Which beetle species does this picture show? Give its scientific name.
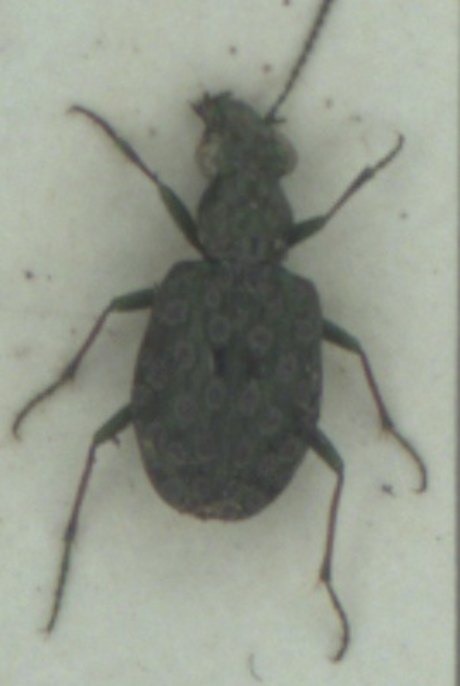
Elaphrus riparius
